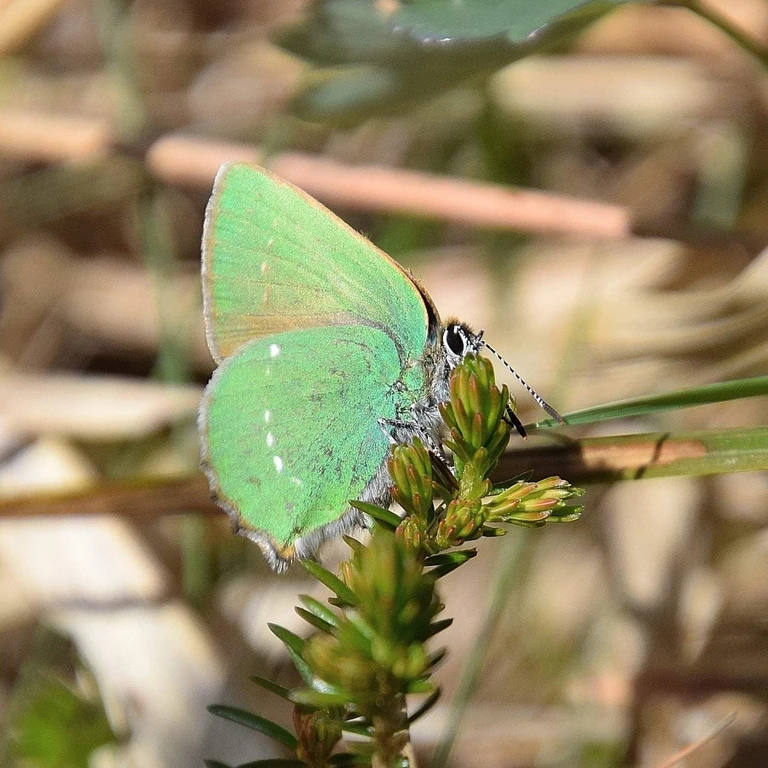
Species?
Callophrys rubi
